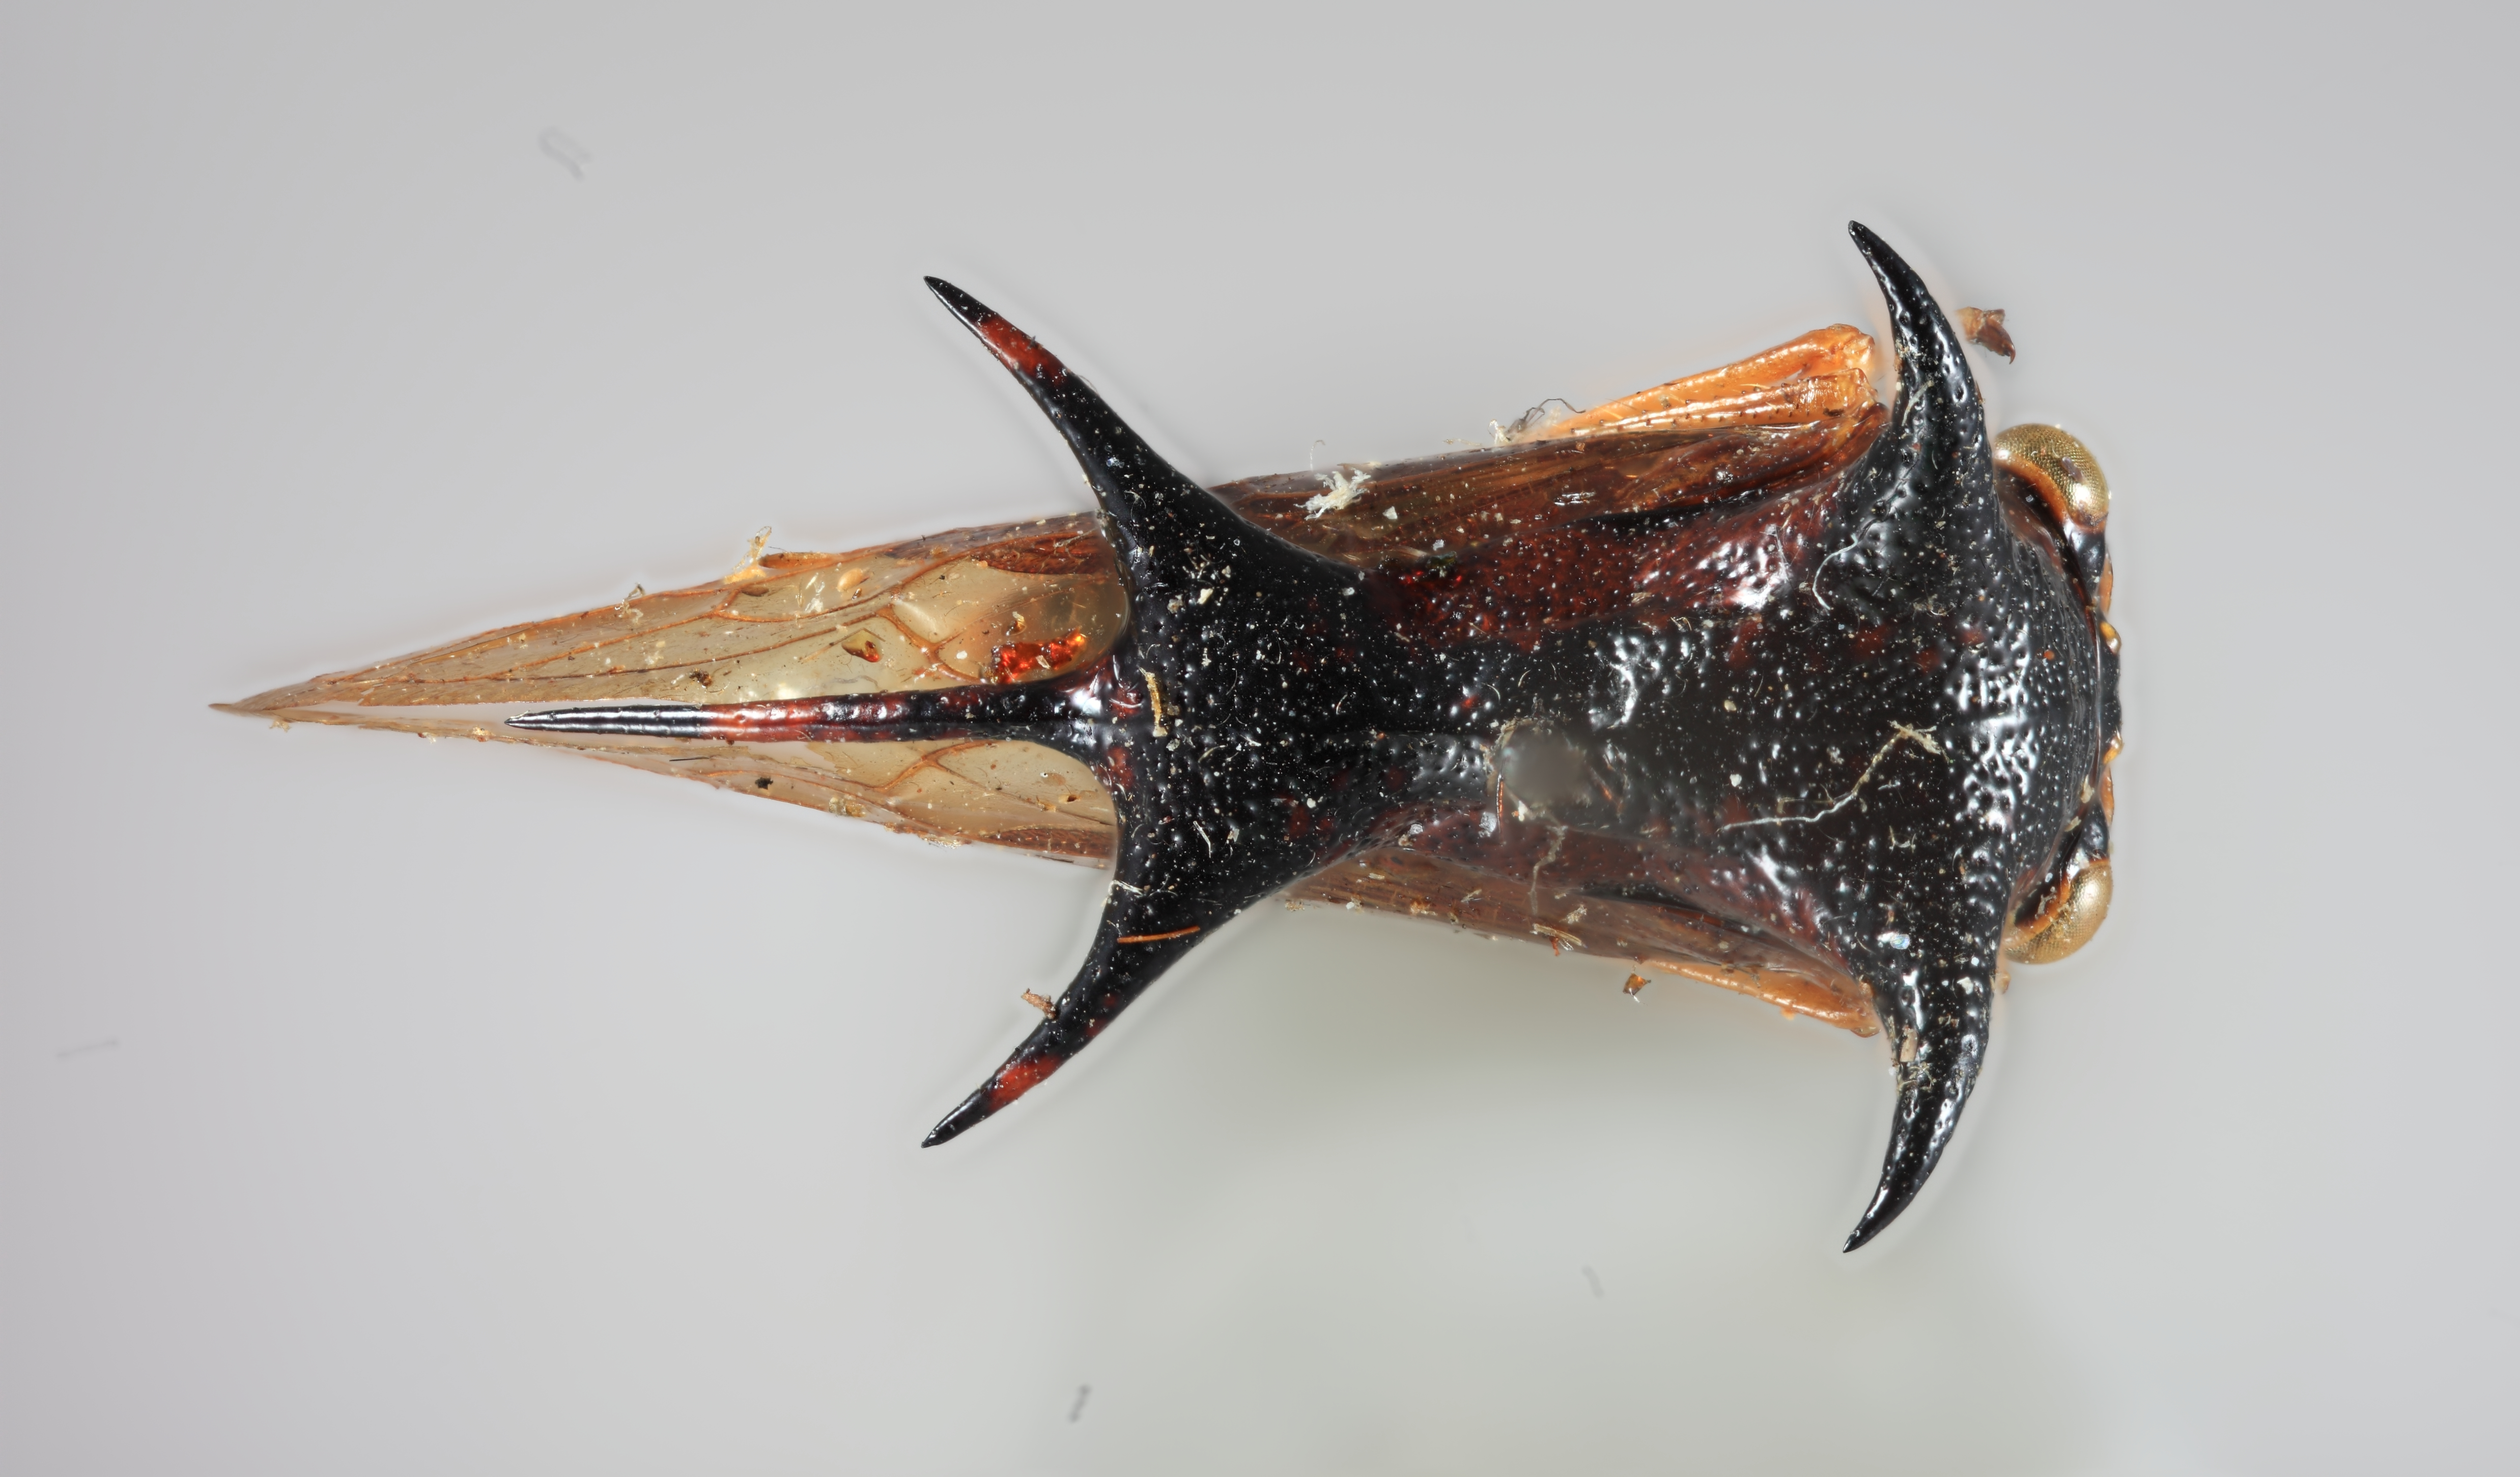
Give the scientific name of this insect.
Poppea nitida
